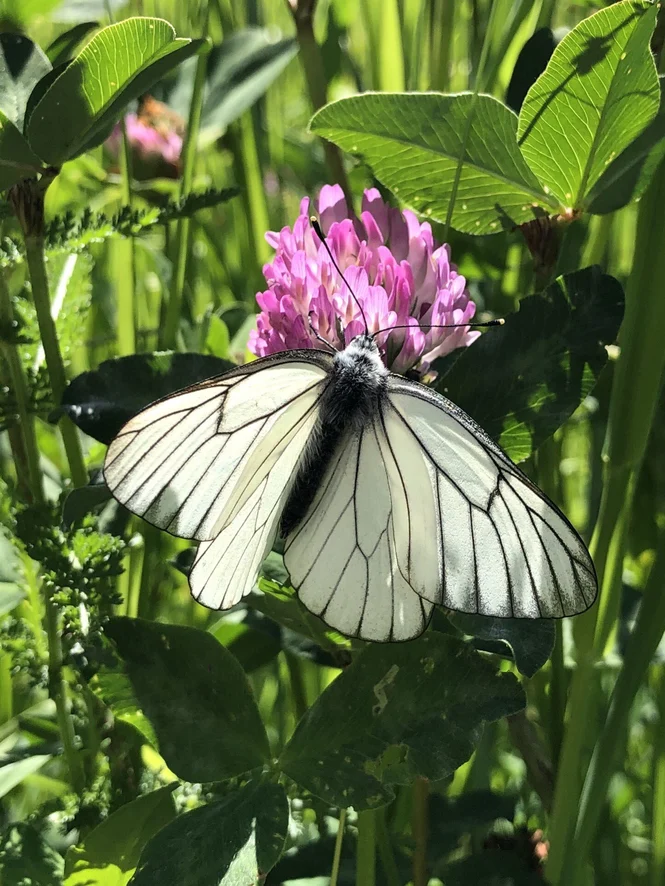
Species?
Aporia crataegi
